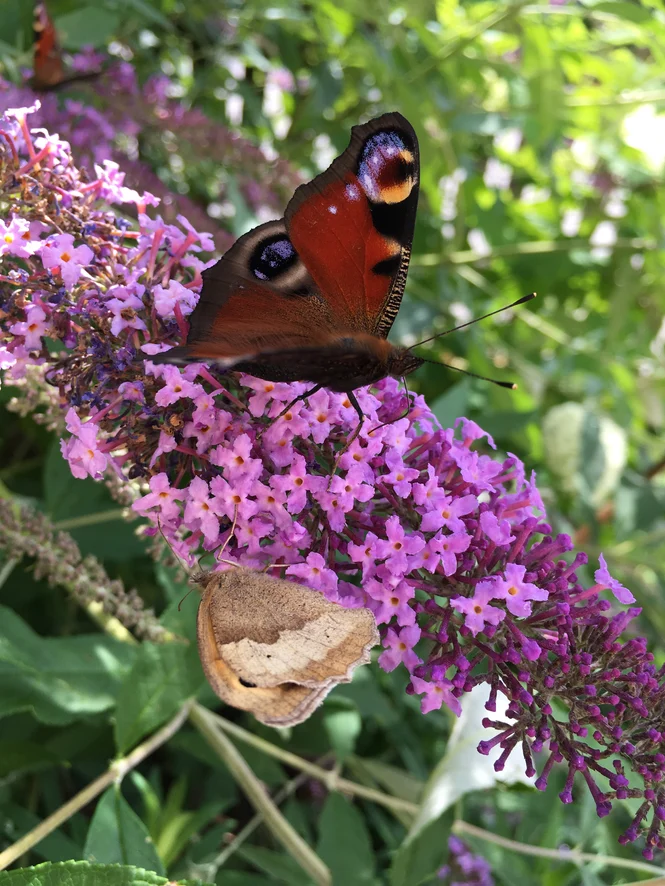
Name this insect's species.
Aglais io
